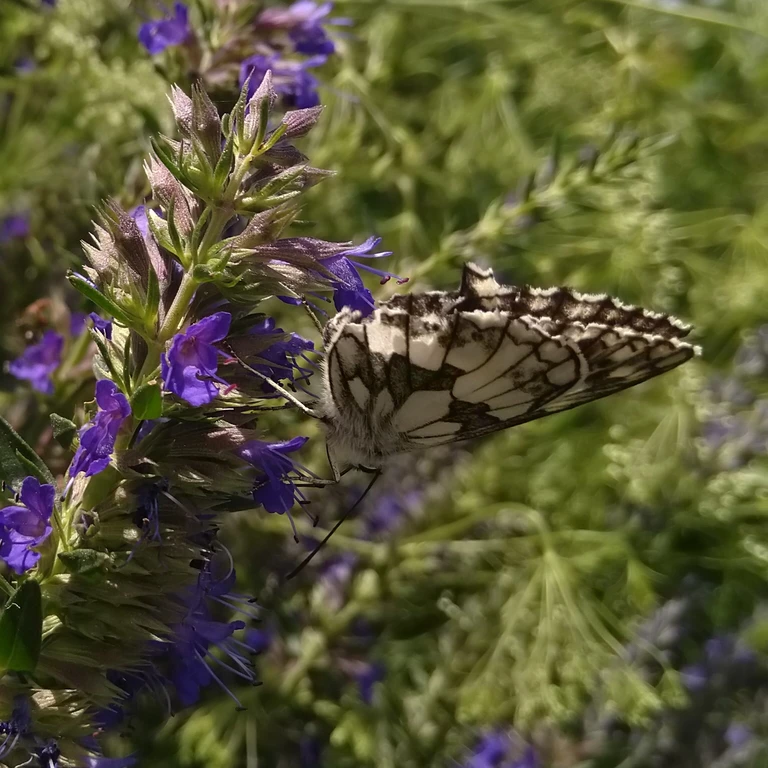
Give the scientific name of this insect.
Melanargia galathea
